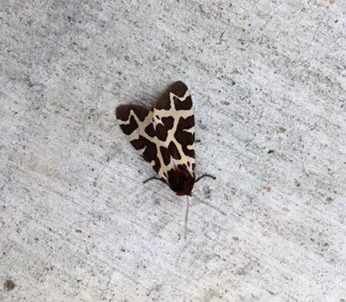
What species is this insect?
Arctia caja
